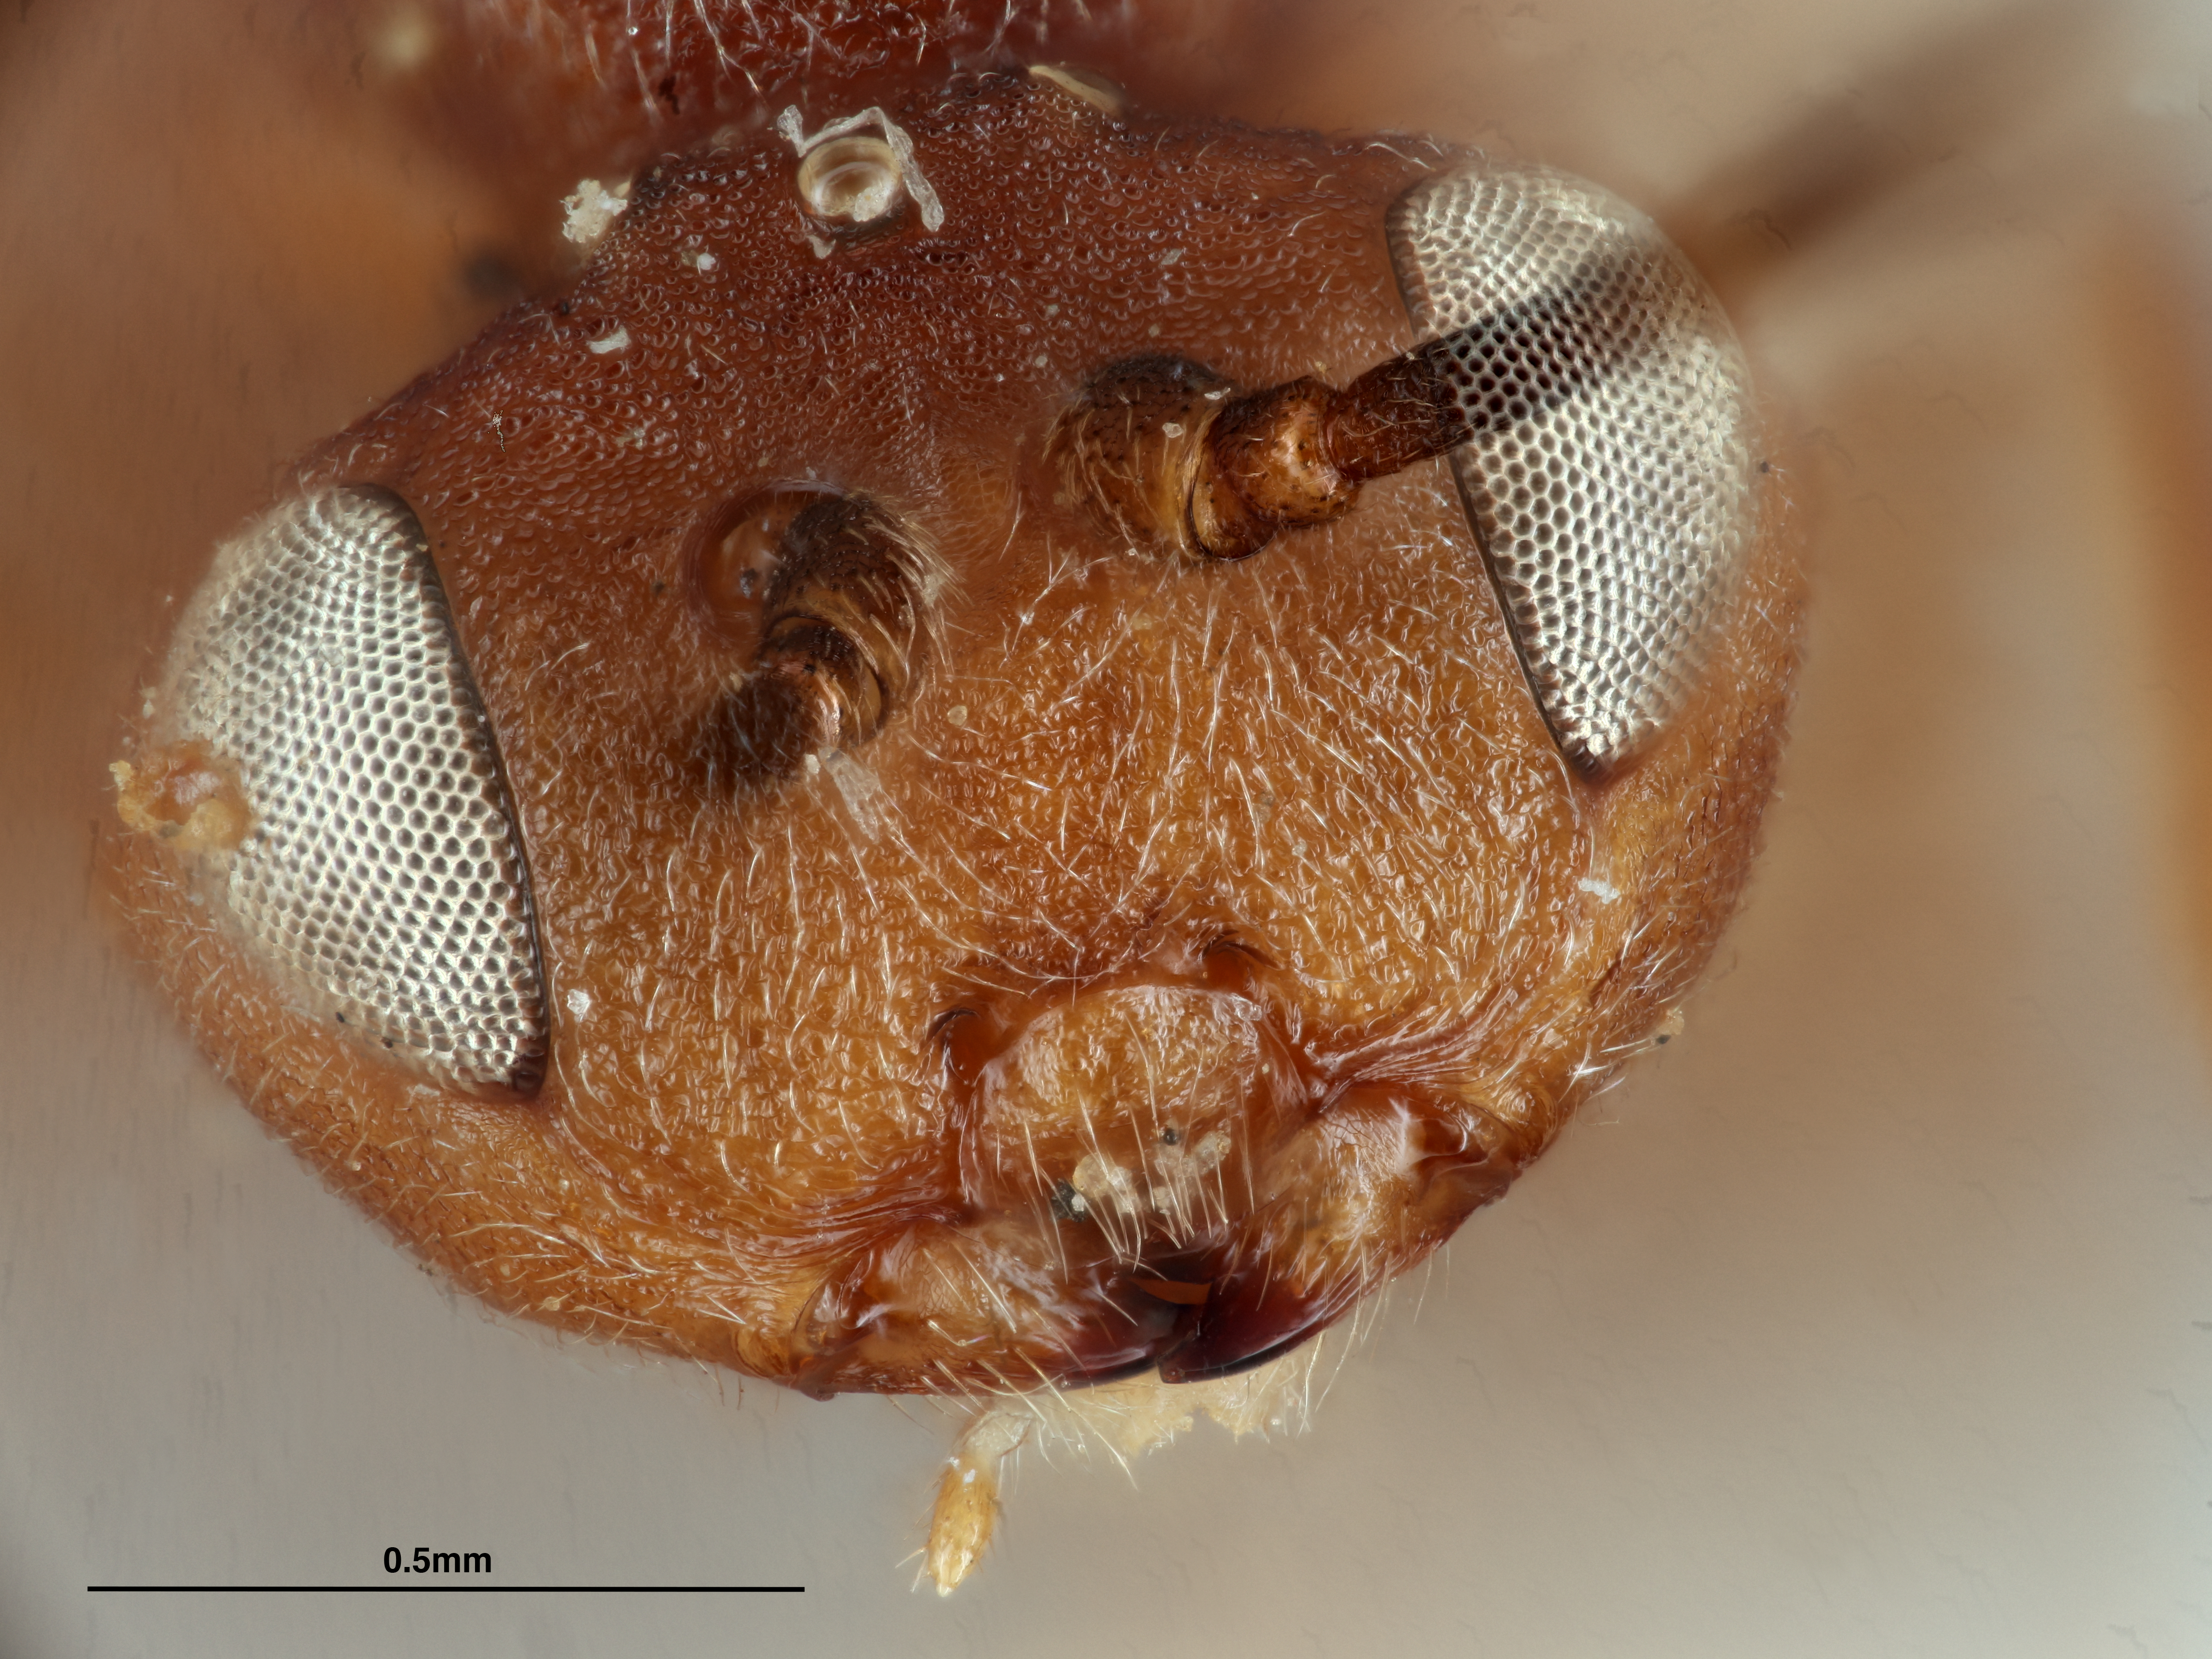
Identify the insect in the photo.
Callirhytis hopkinsi
